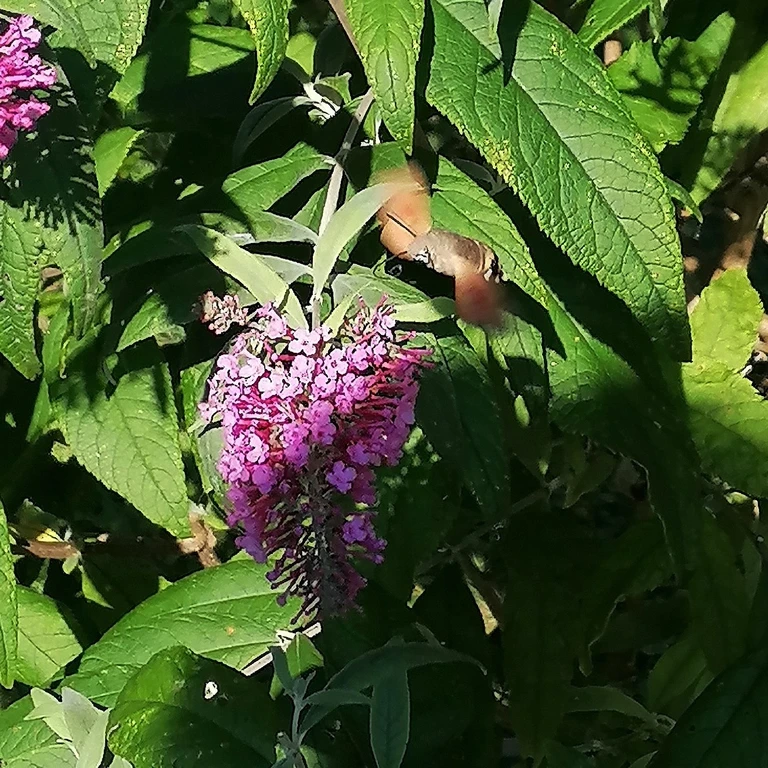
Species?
Macroglossum stellatarum
